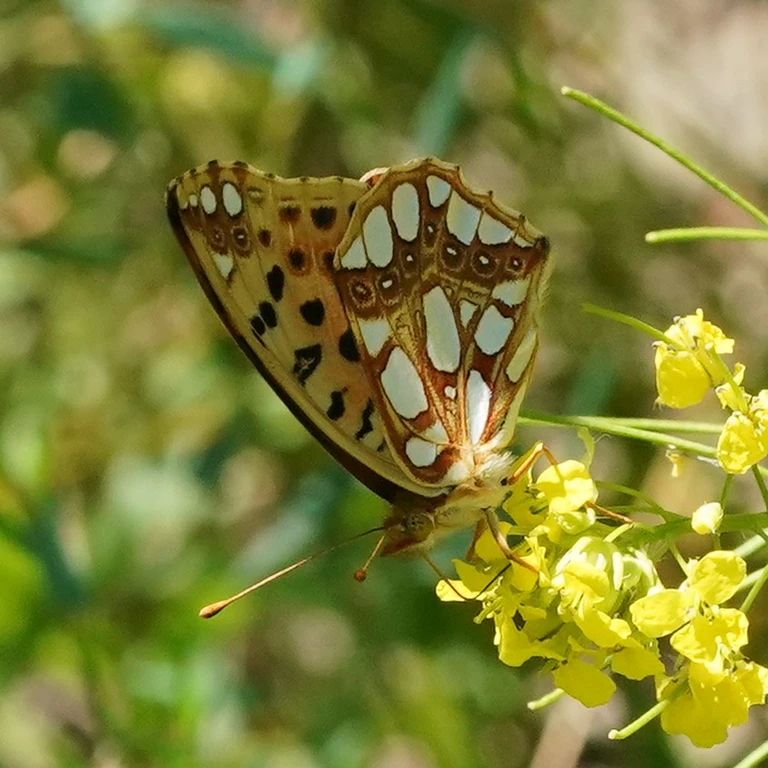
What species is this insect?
Issoria lathonia
